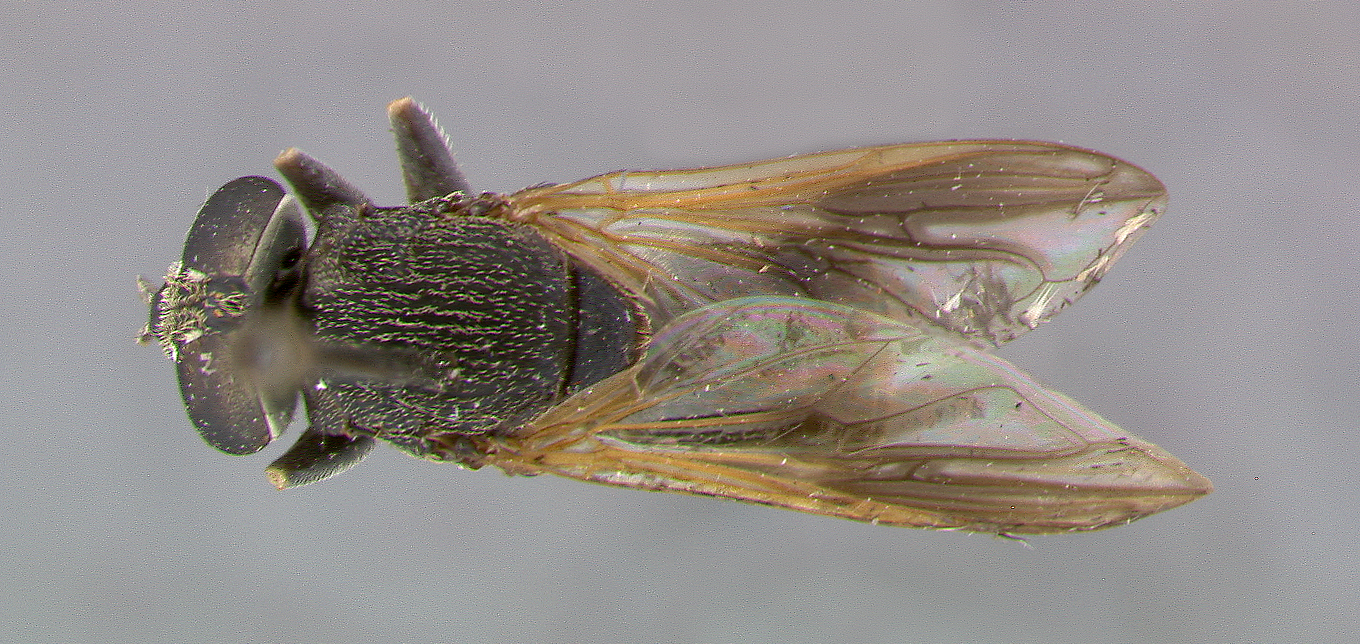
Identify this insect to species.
Myolepta greenei
